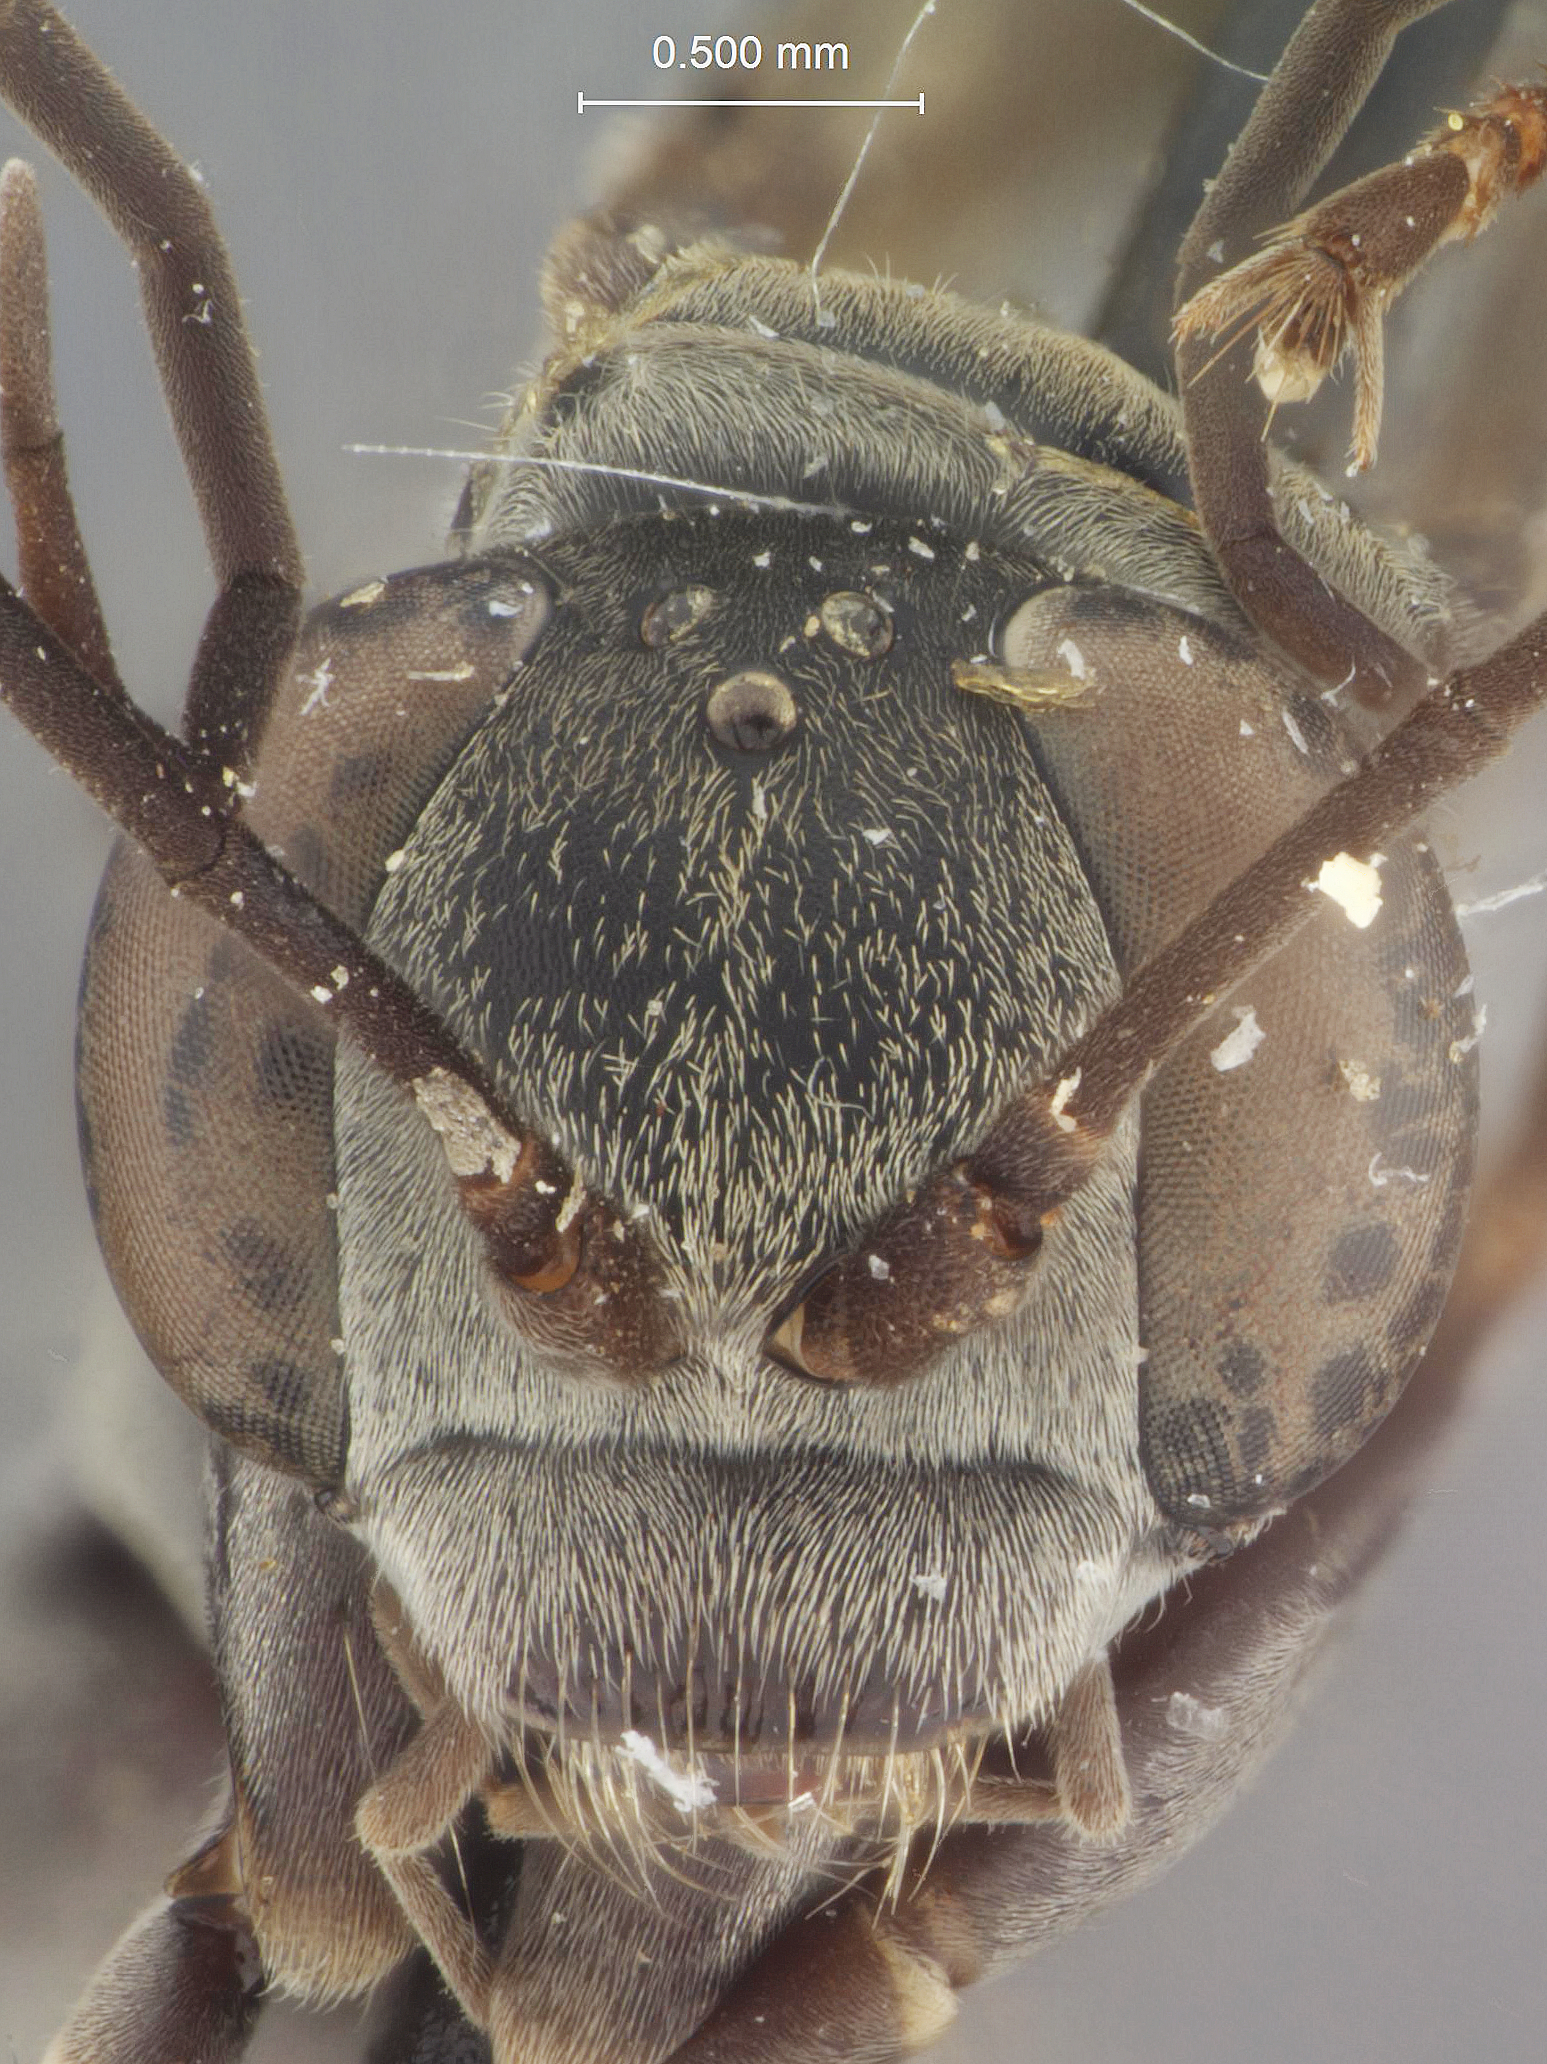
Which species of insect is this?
Calicurgus pruinosus
